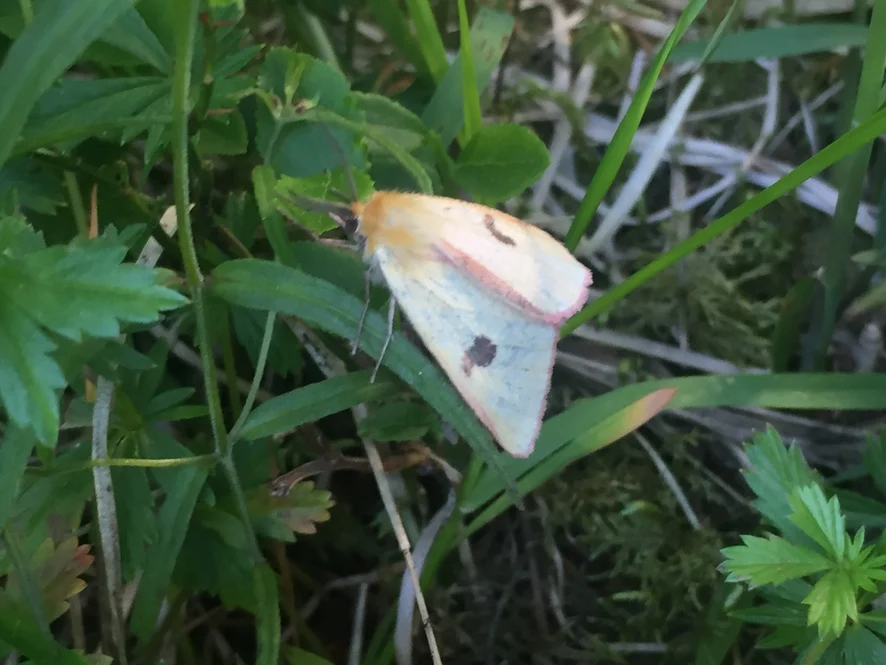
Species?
Diacrisia sannio
